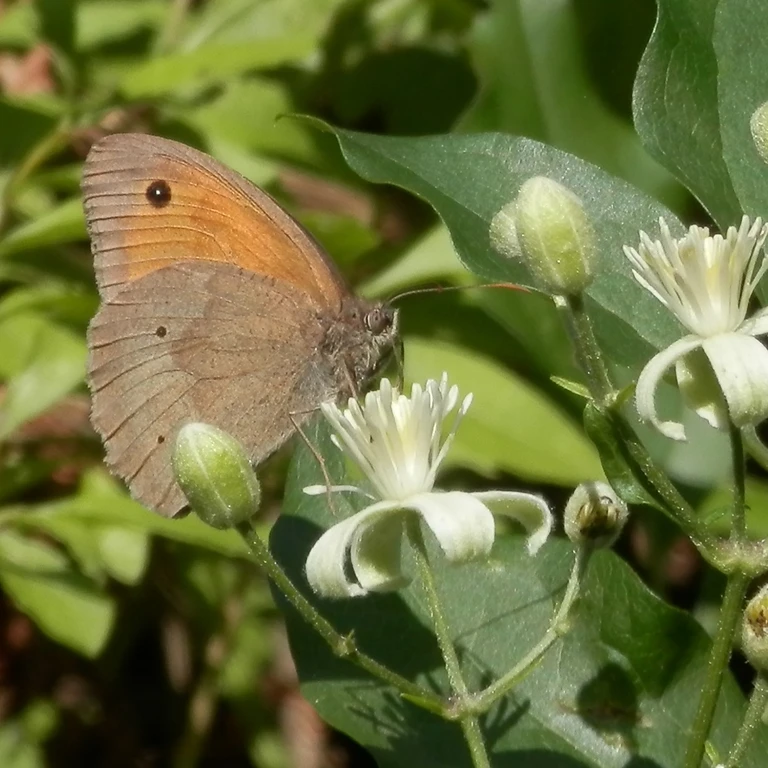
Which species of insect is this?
Maniola jurtina
